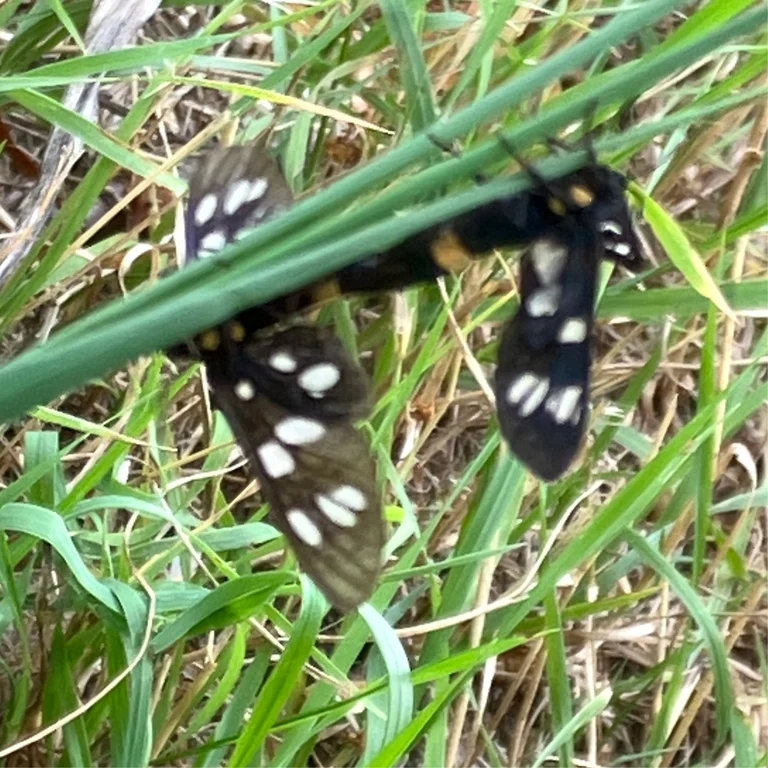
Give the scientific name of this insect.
Amata phegea
